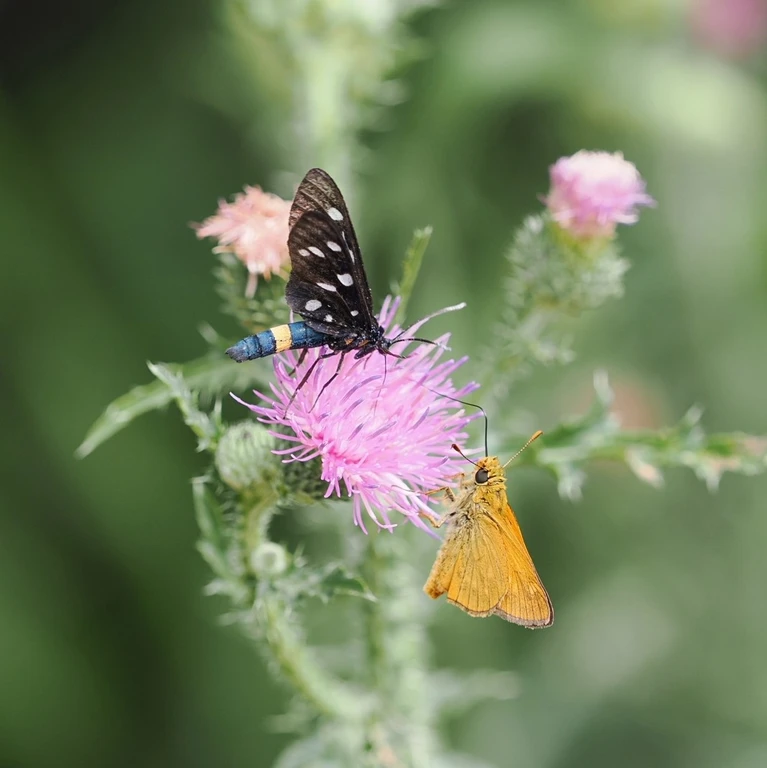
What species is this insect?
Ochlodes sylvanus (also Ochlodes venata)
